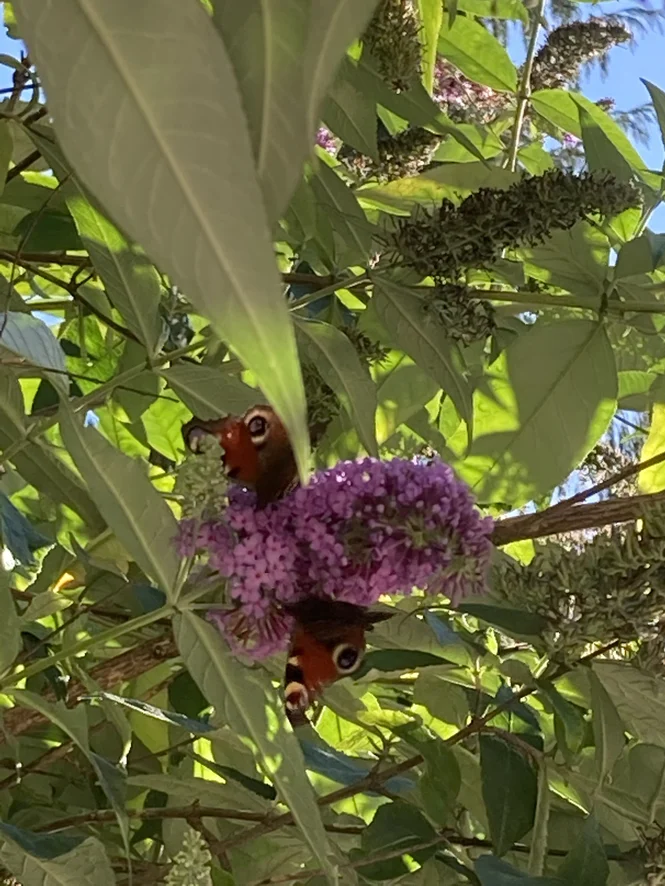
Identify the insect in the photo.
Aglais io
